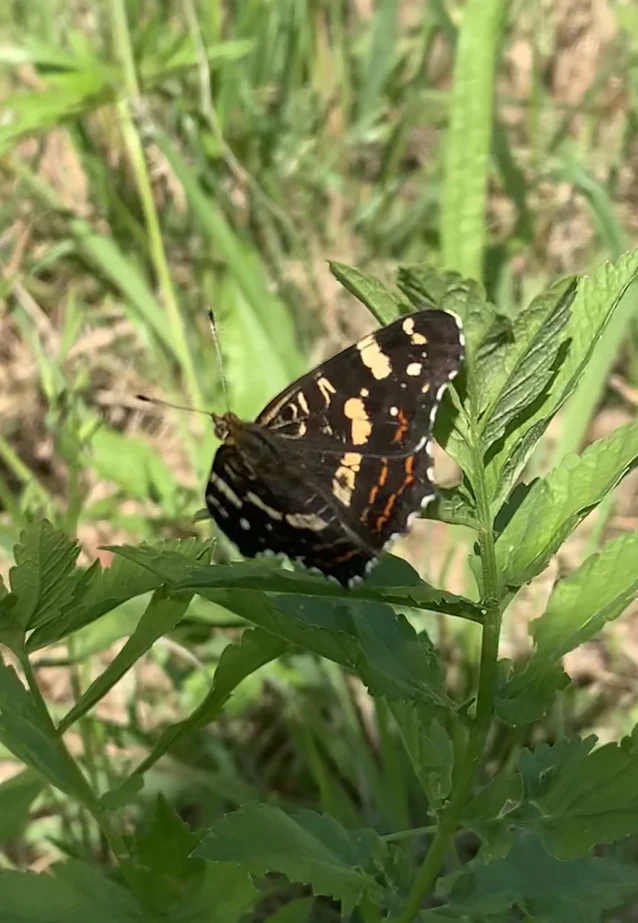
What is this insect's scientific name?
Araschnia levana
